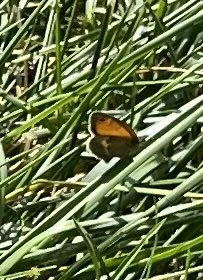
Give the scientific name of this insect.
Coenonympha pamphilus
